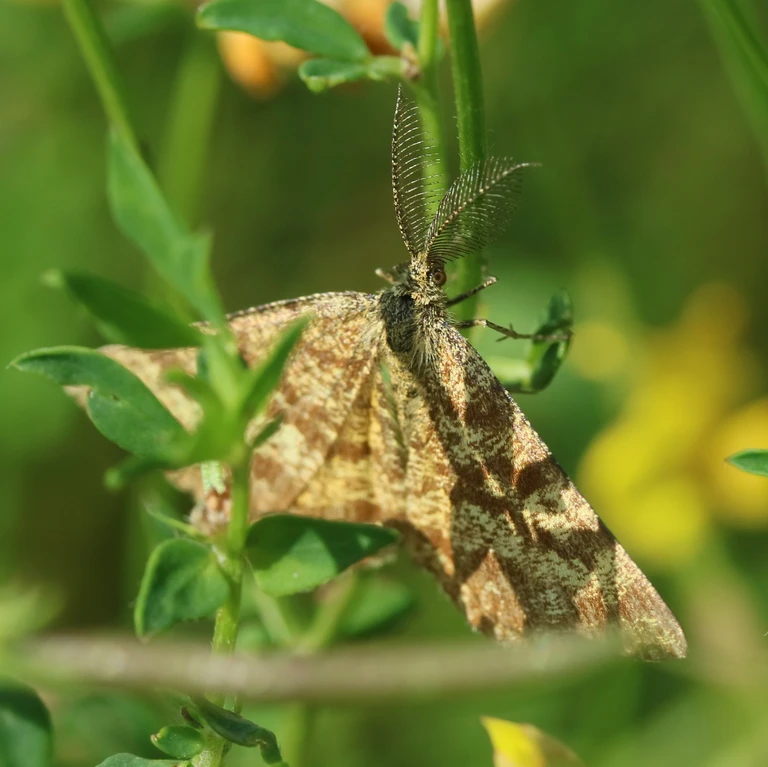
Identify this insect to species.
Ematurga atomaria
